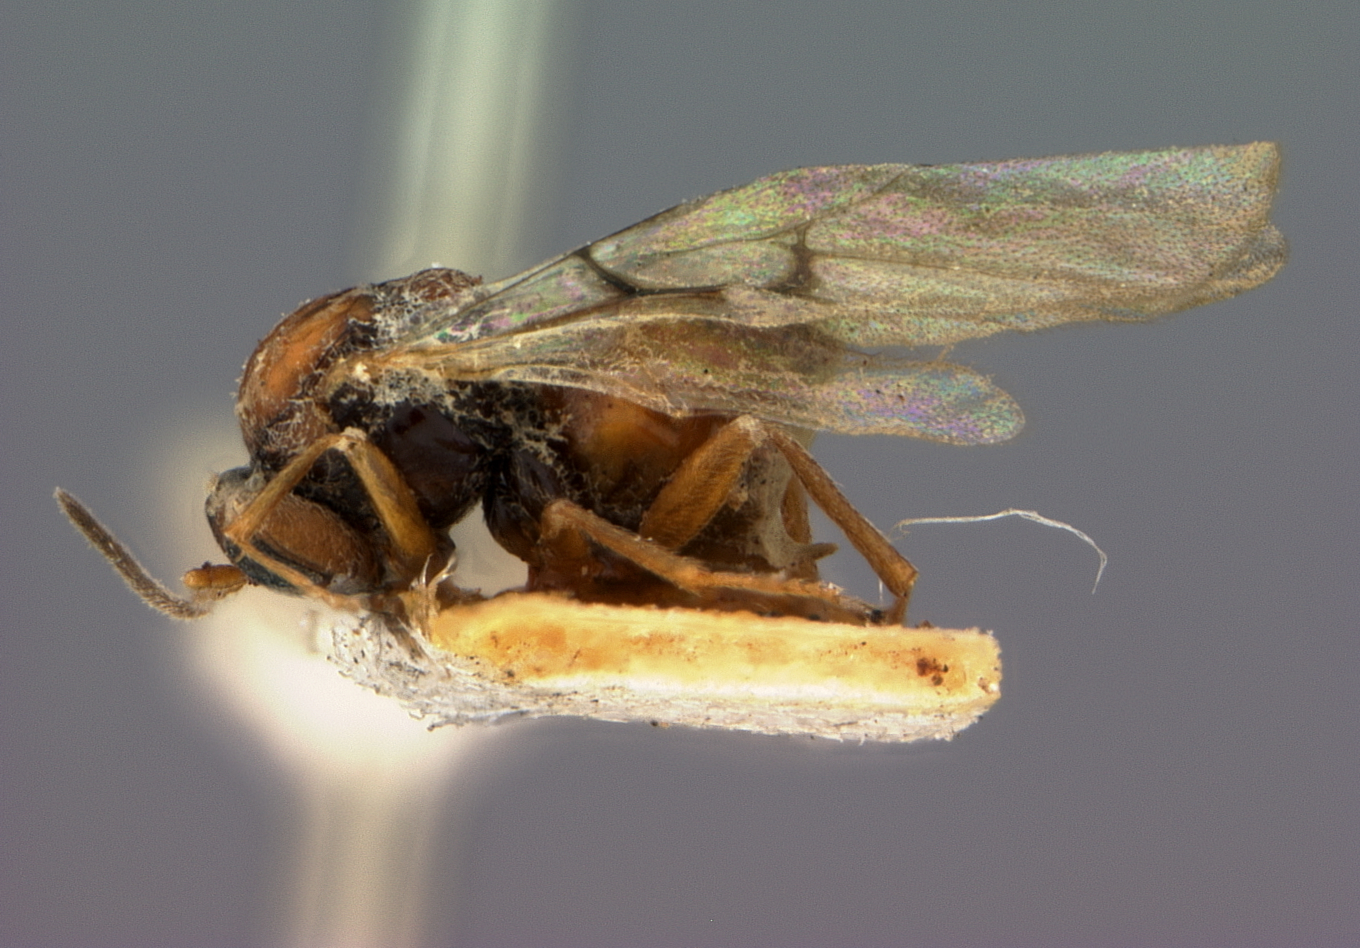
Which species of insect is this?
Andricus difficilis
